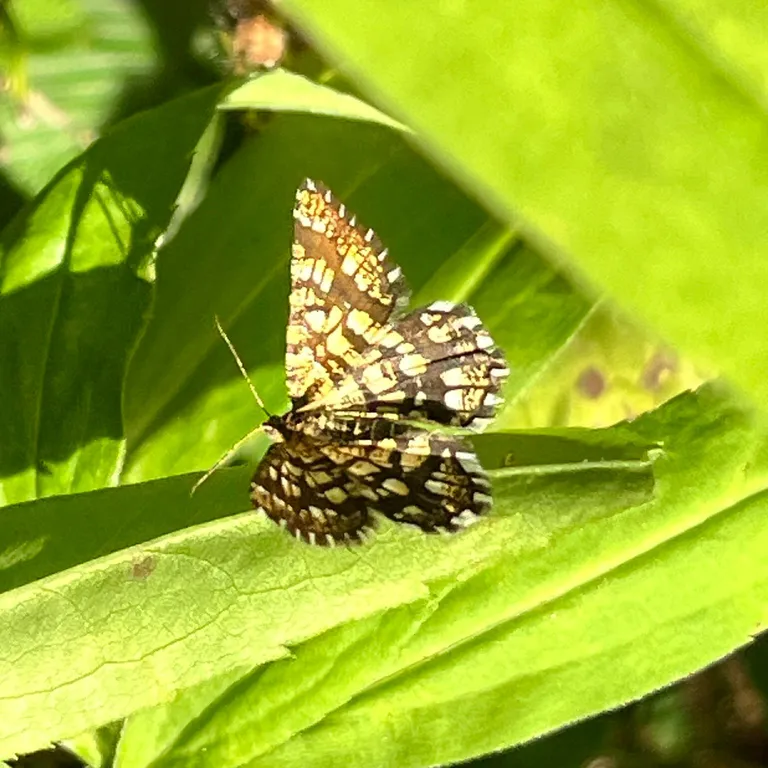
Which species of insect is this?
Chiasmia clathrata
